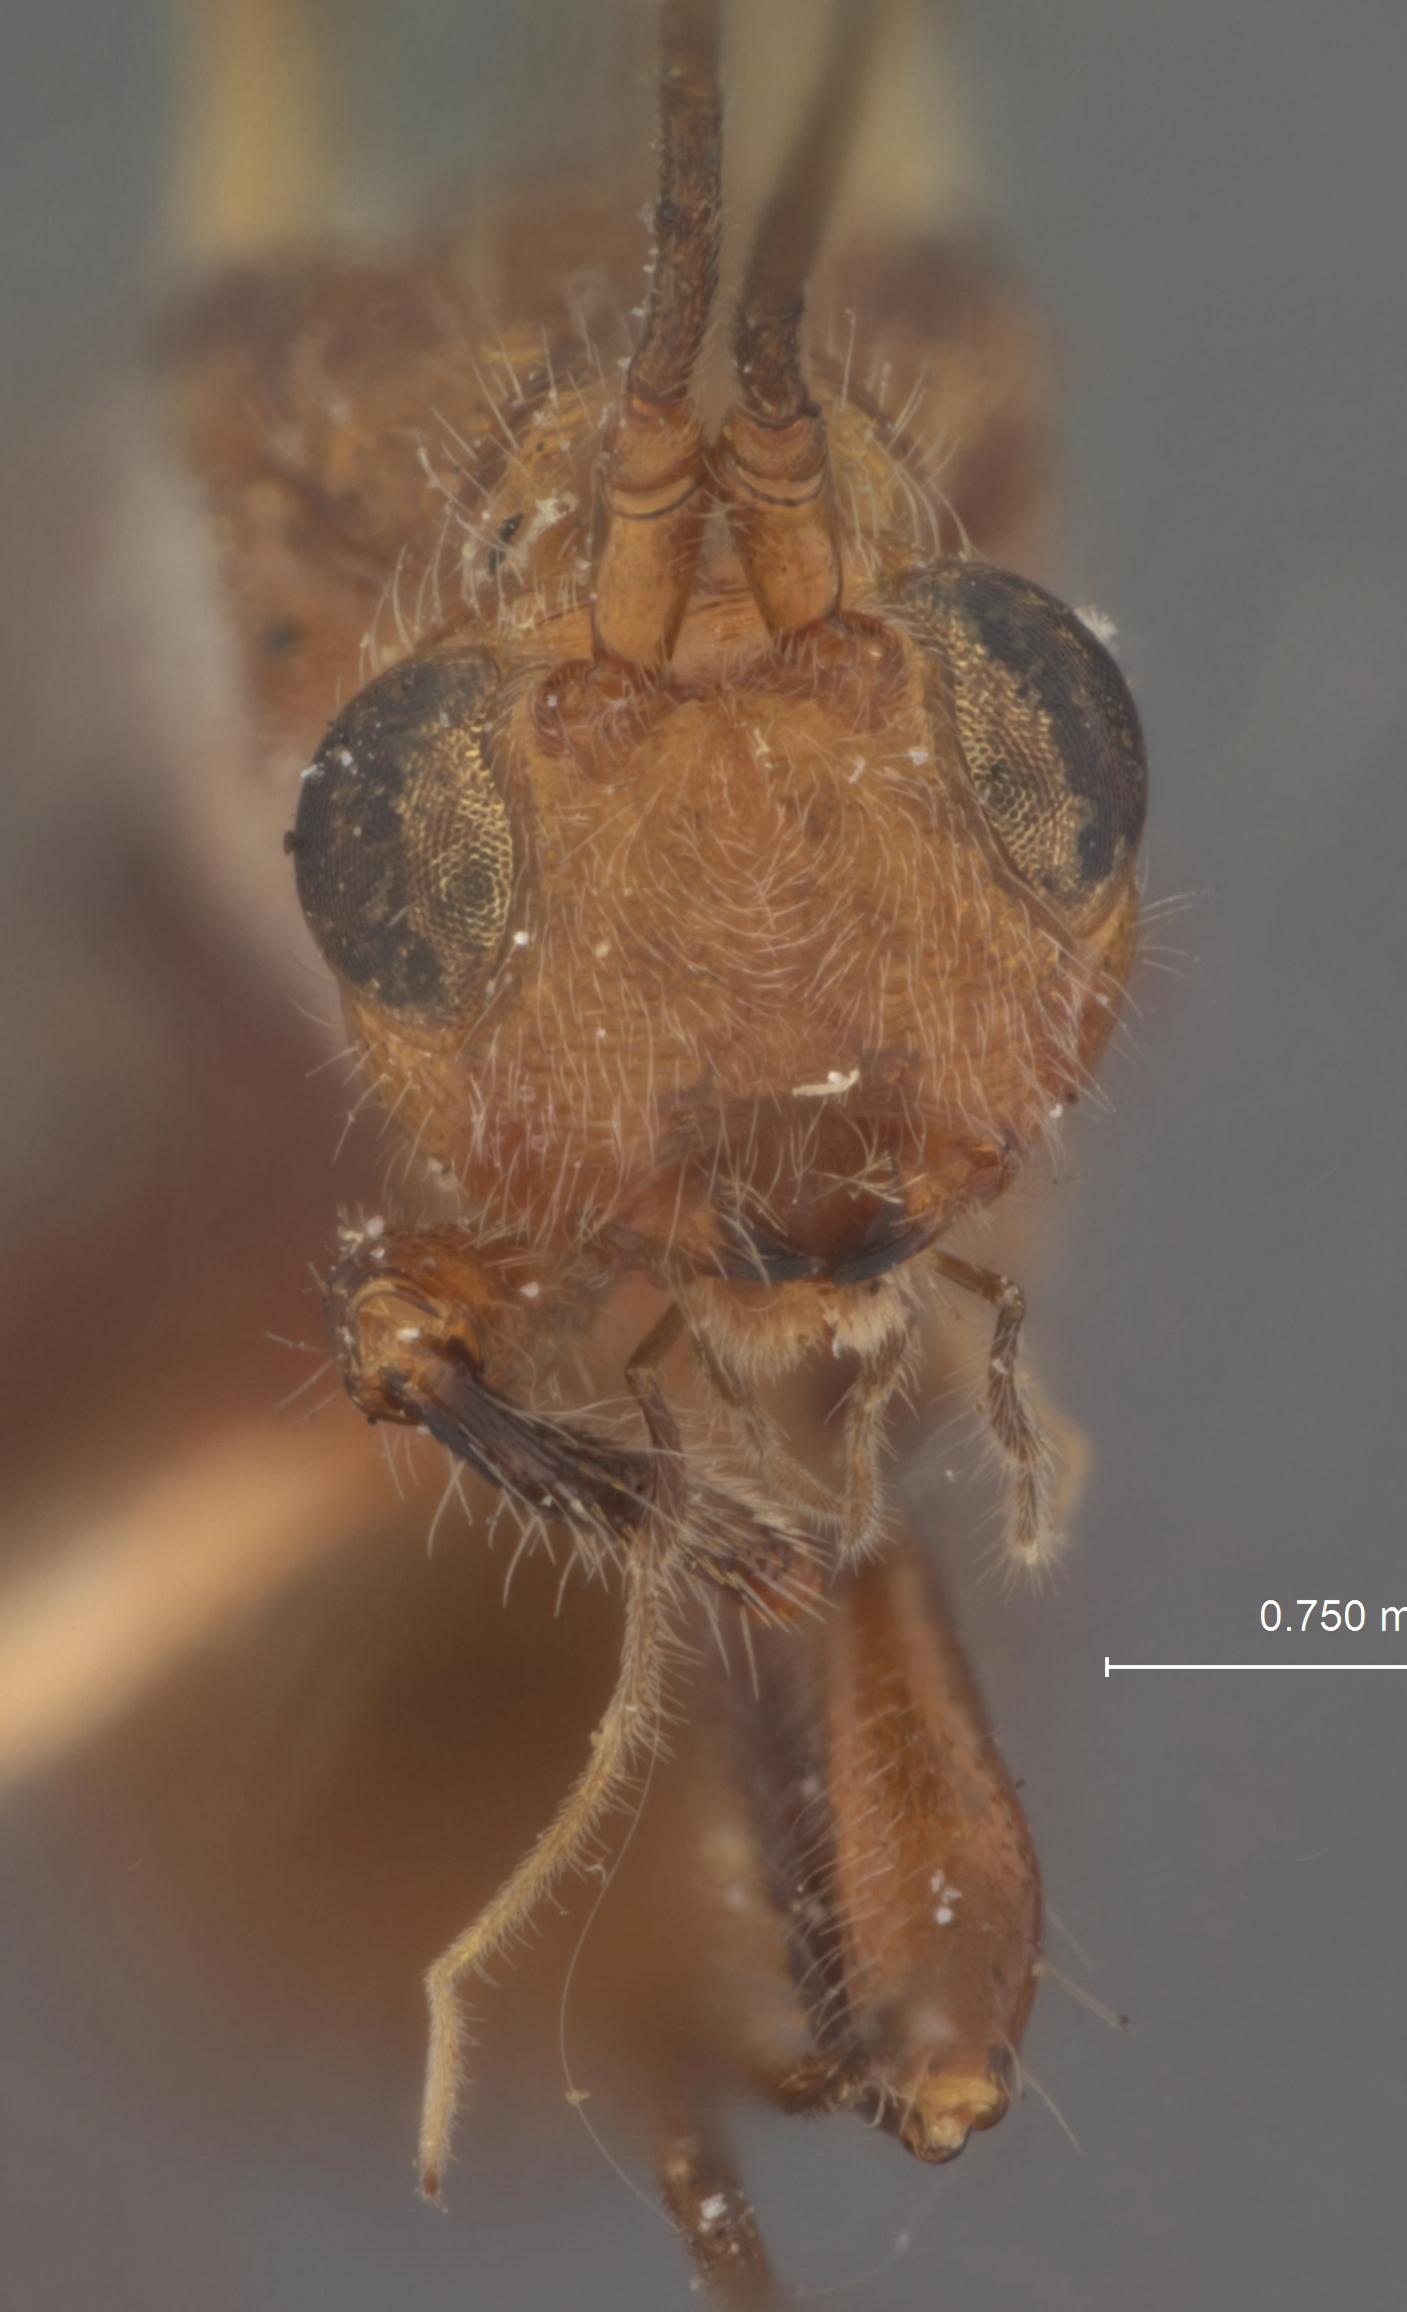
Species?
Spathius philoctetes
